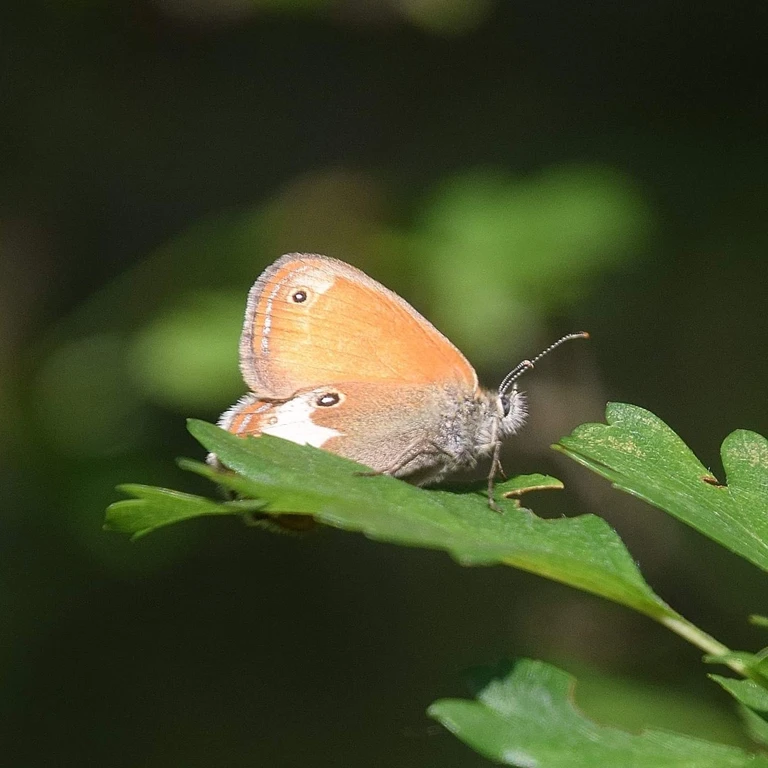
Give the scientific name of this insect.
Coenonympha arcania
